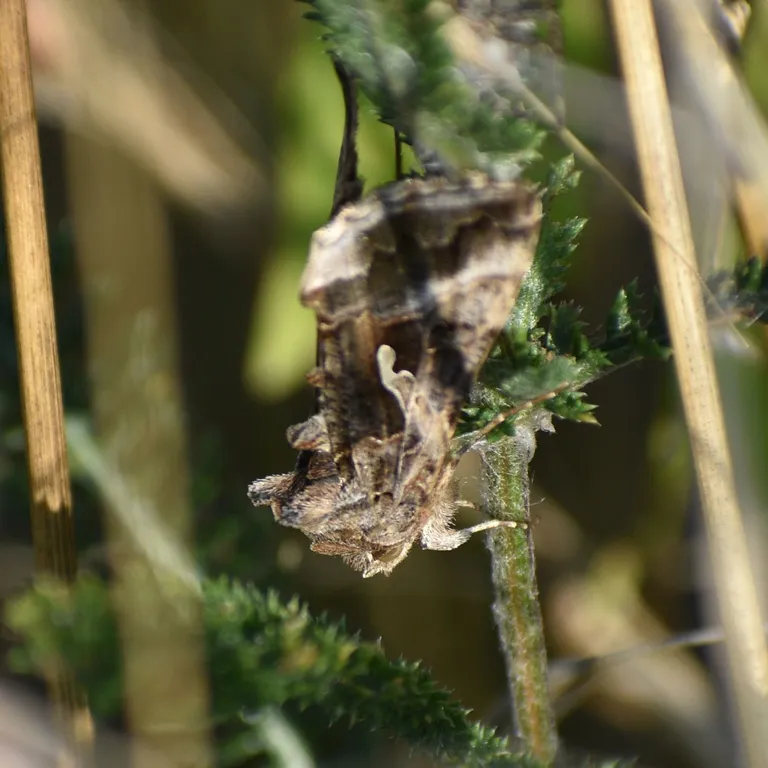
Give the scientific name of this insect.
Autographa gamma
